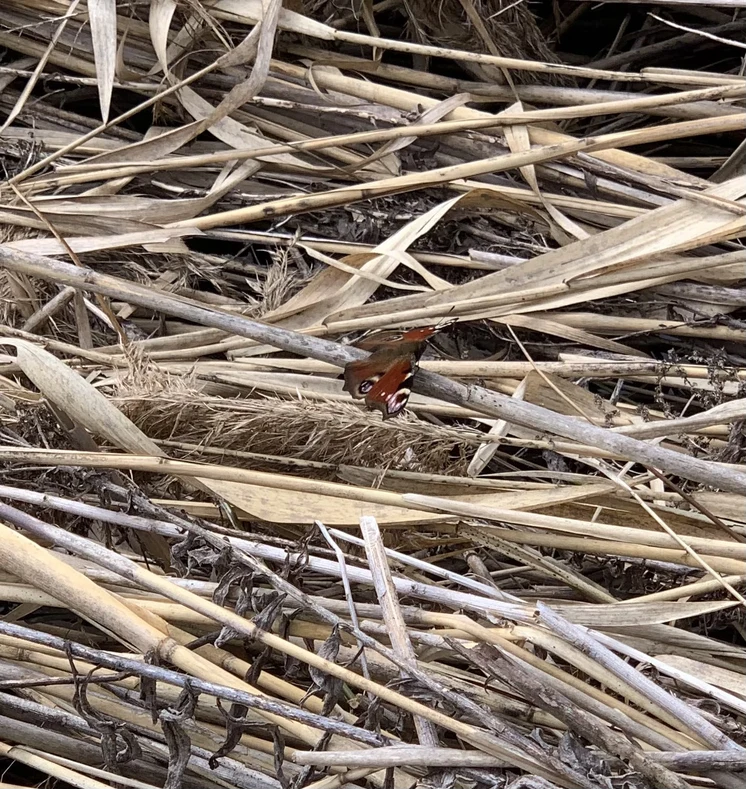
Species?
Aglais io
